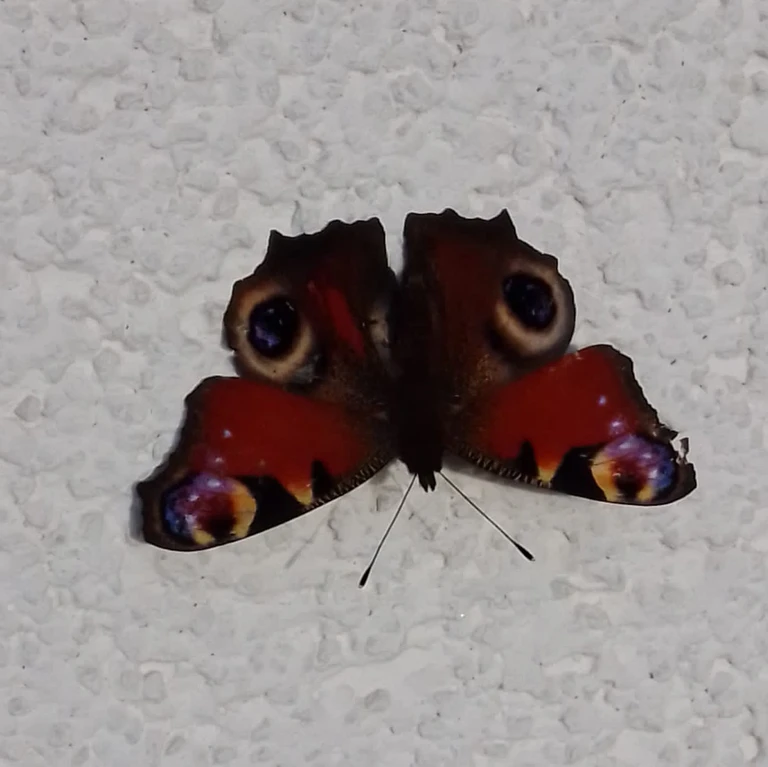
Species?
Aglais io
